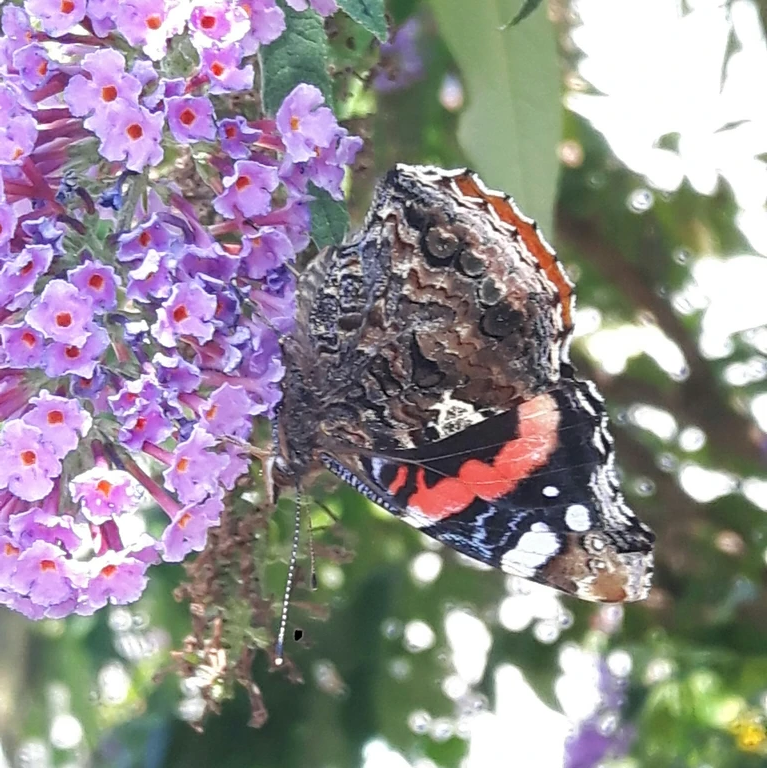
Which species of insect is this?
Vanessa atalanta
